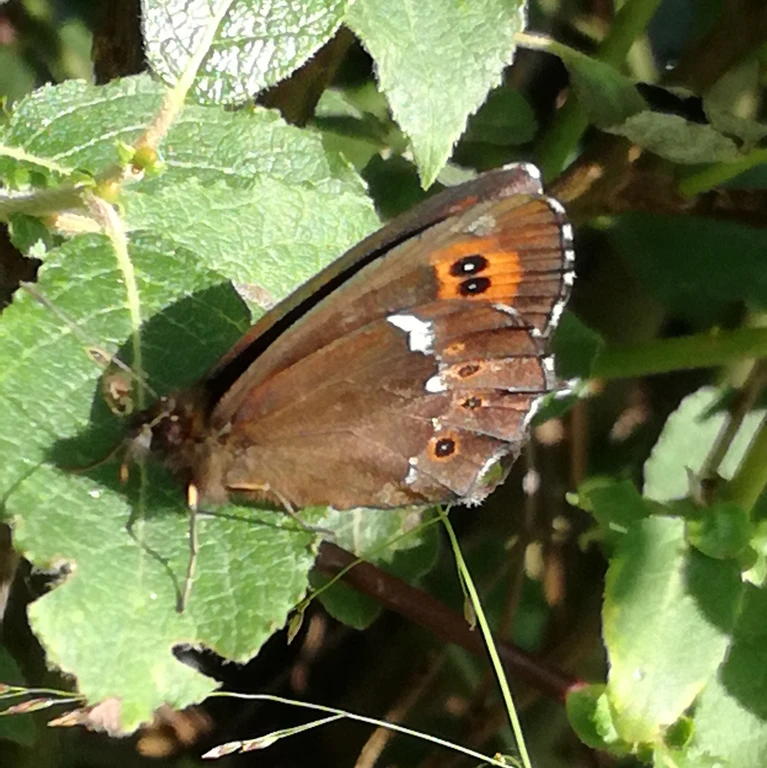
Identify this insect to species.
Erebia ligea
